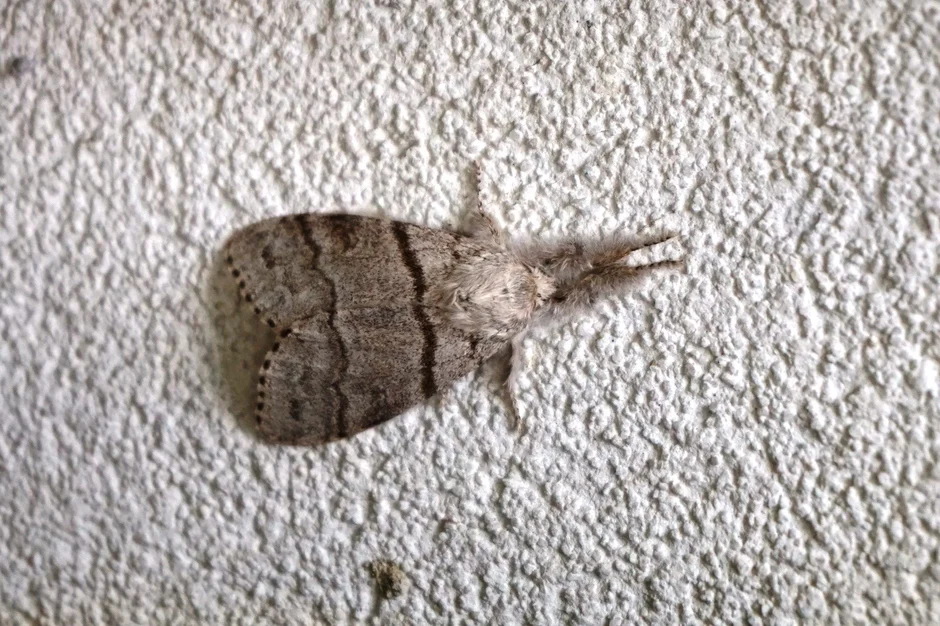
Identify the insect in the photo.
Calliteara pudibunda
